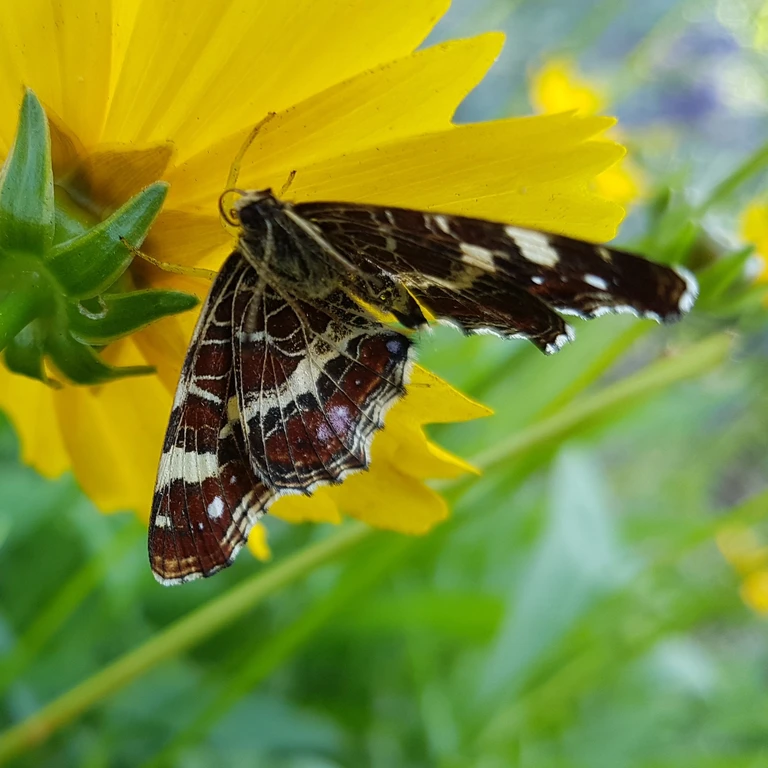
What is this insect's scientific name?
Araschnia levana
